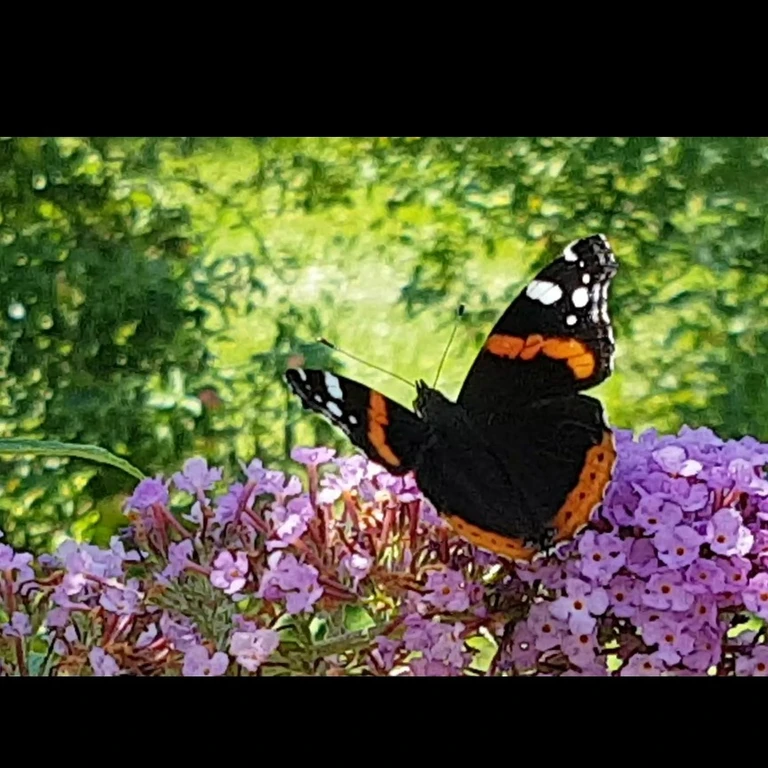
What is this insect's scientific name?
Vanessa atalanta
